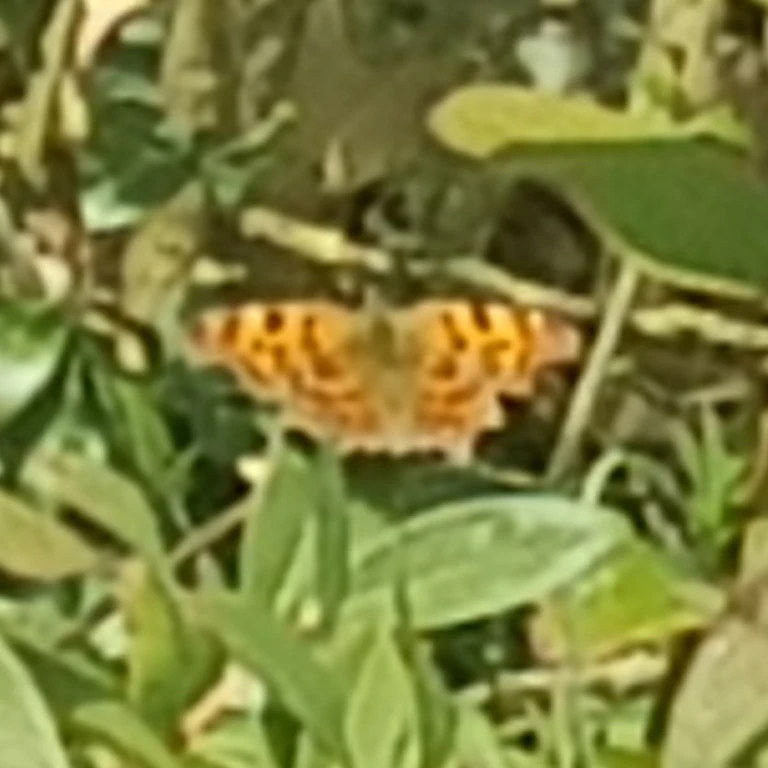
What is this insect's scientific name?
Polygonia c-album
